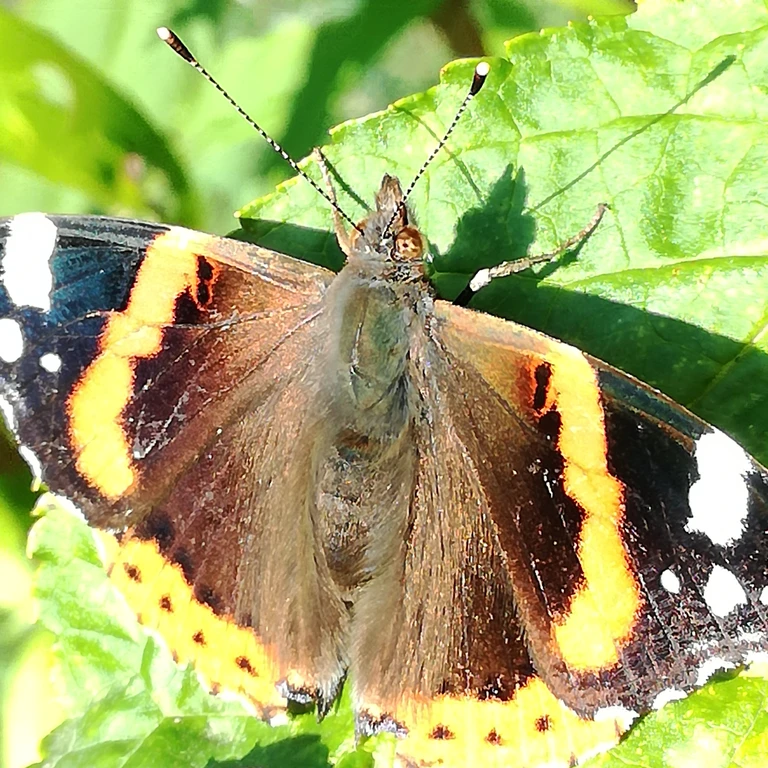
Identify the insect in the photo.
Vanessa atalanta
